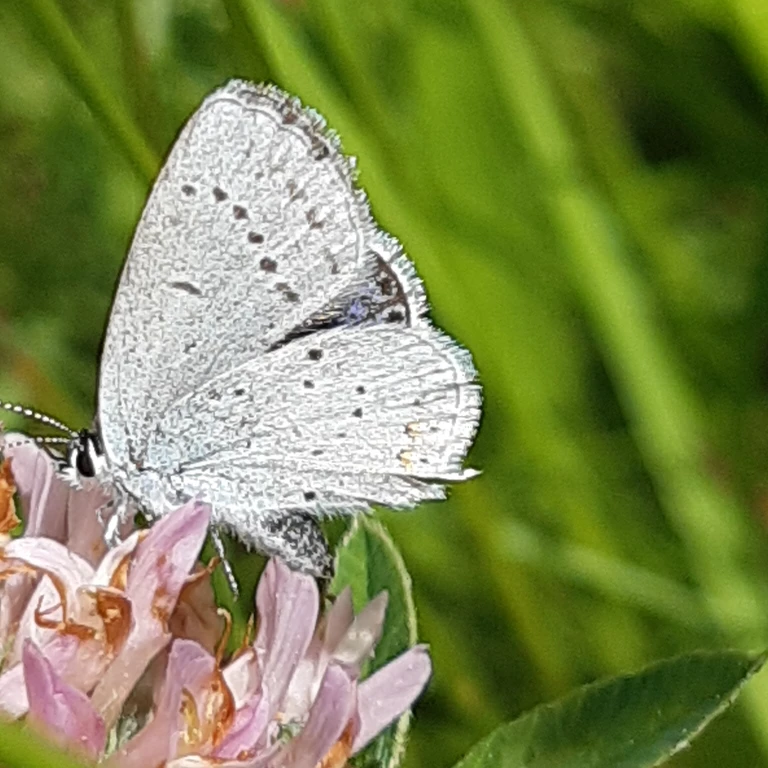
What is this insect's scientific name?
Cupido argiades (also Elkalyce argiades)
